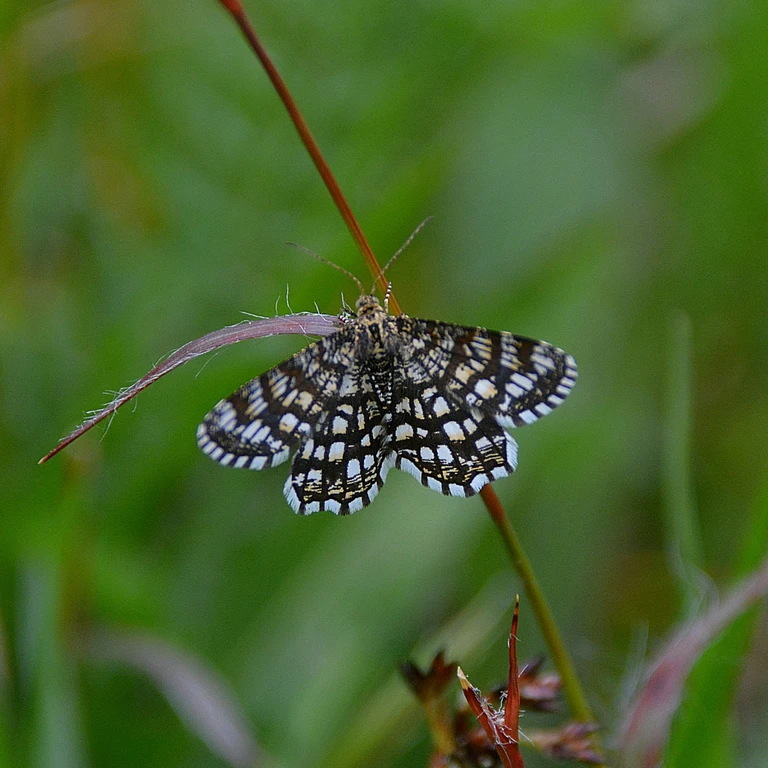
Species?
Chiasmia clathrata
